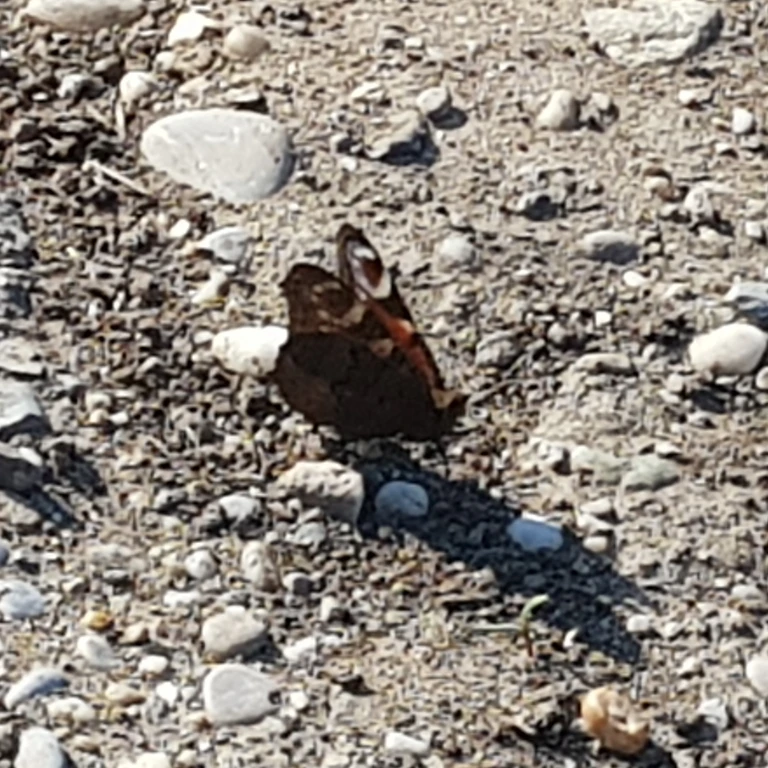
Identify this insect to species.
Aglais io
